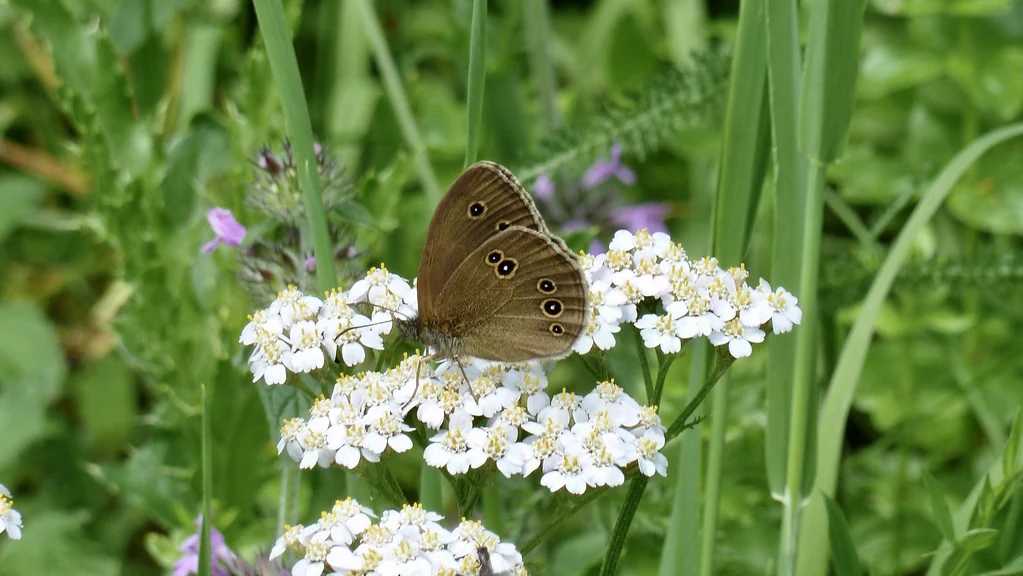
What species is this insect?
Aphantopus hyperantus
